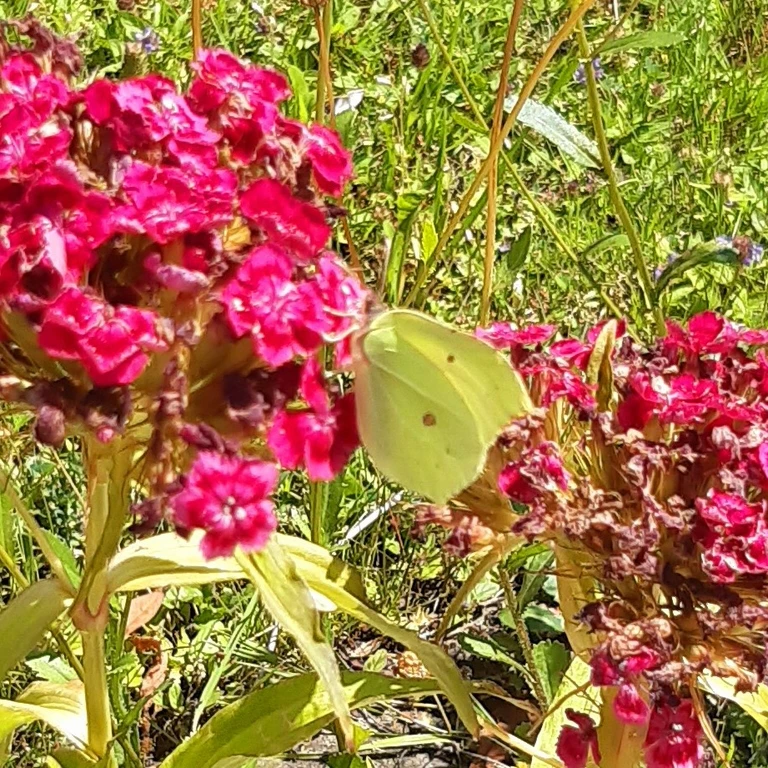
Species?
Gonepteryx rhamni
